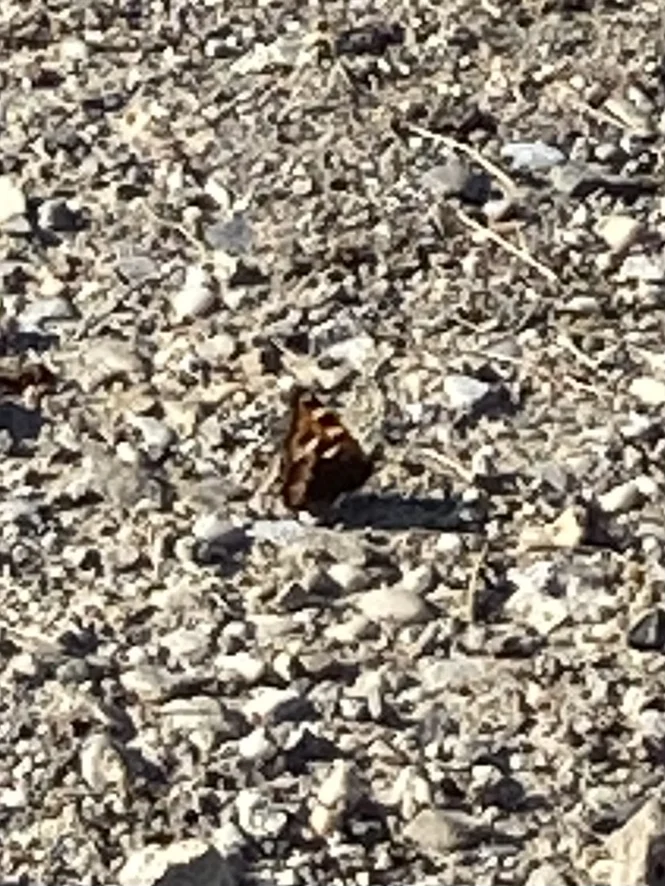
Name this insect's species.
Aglais urticae
